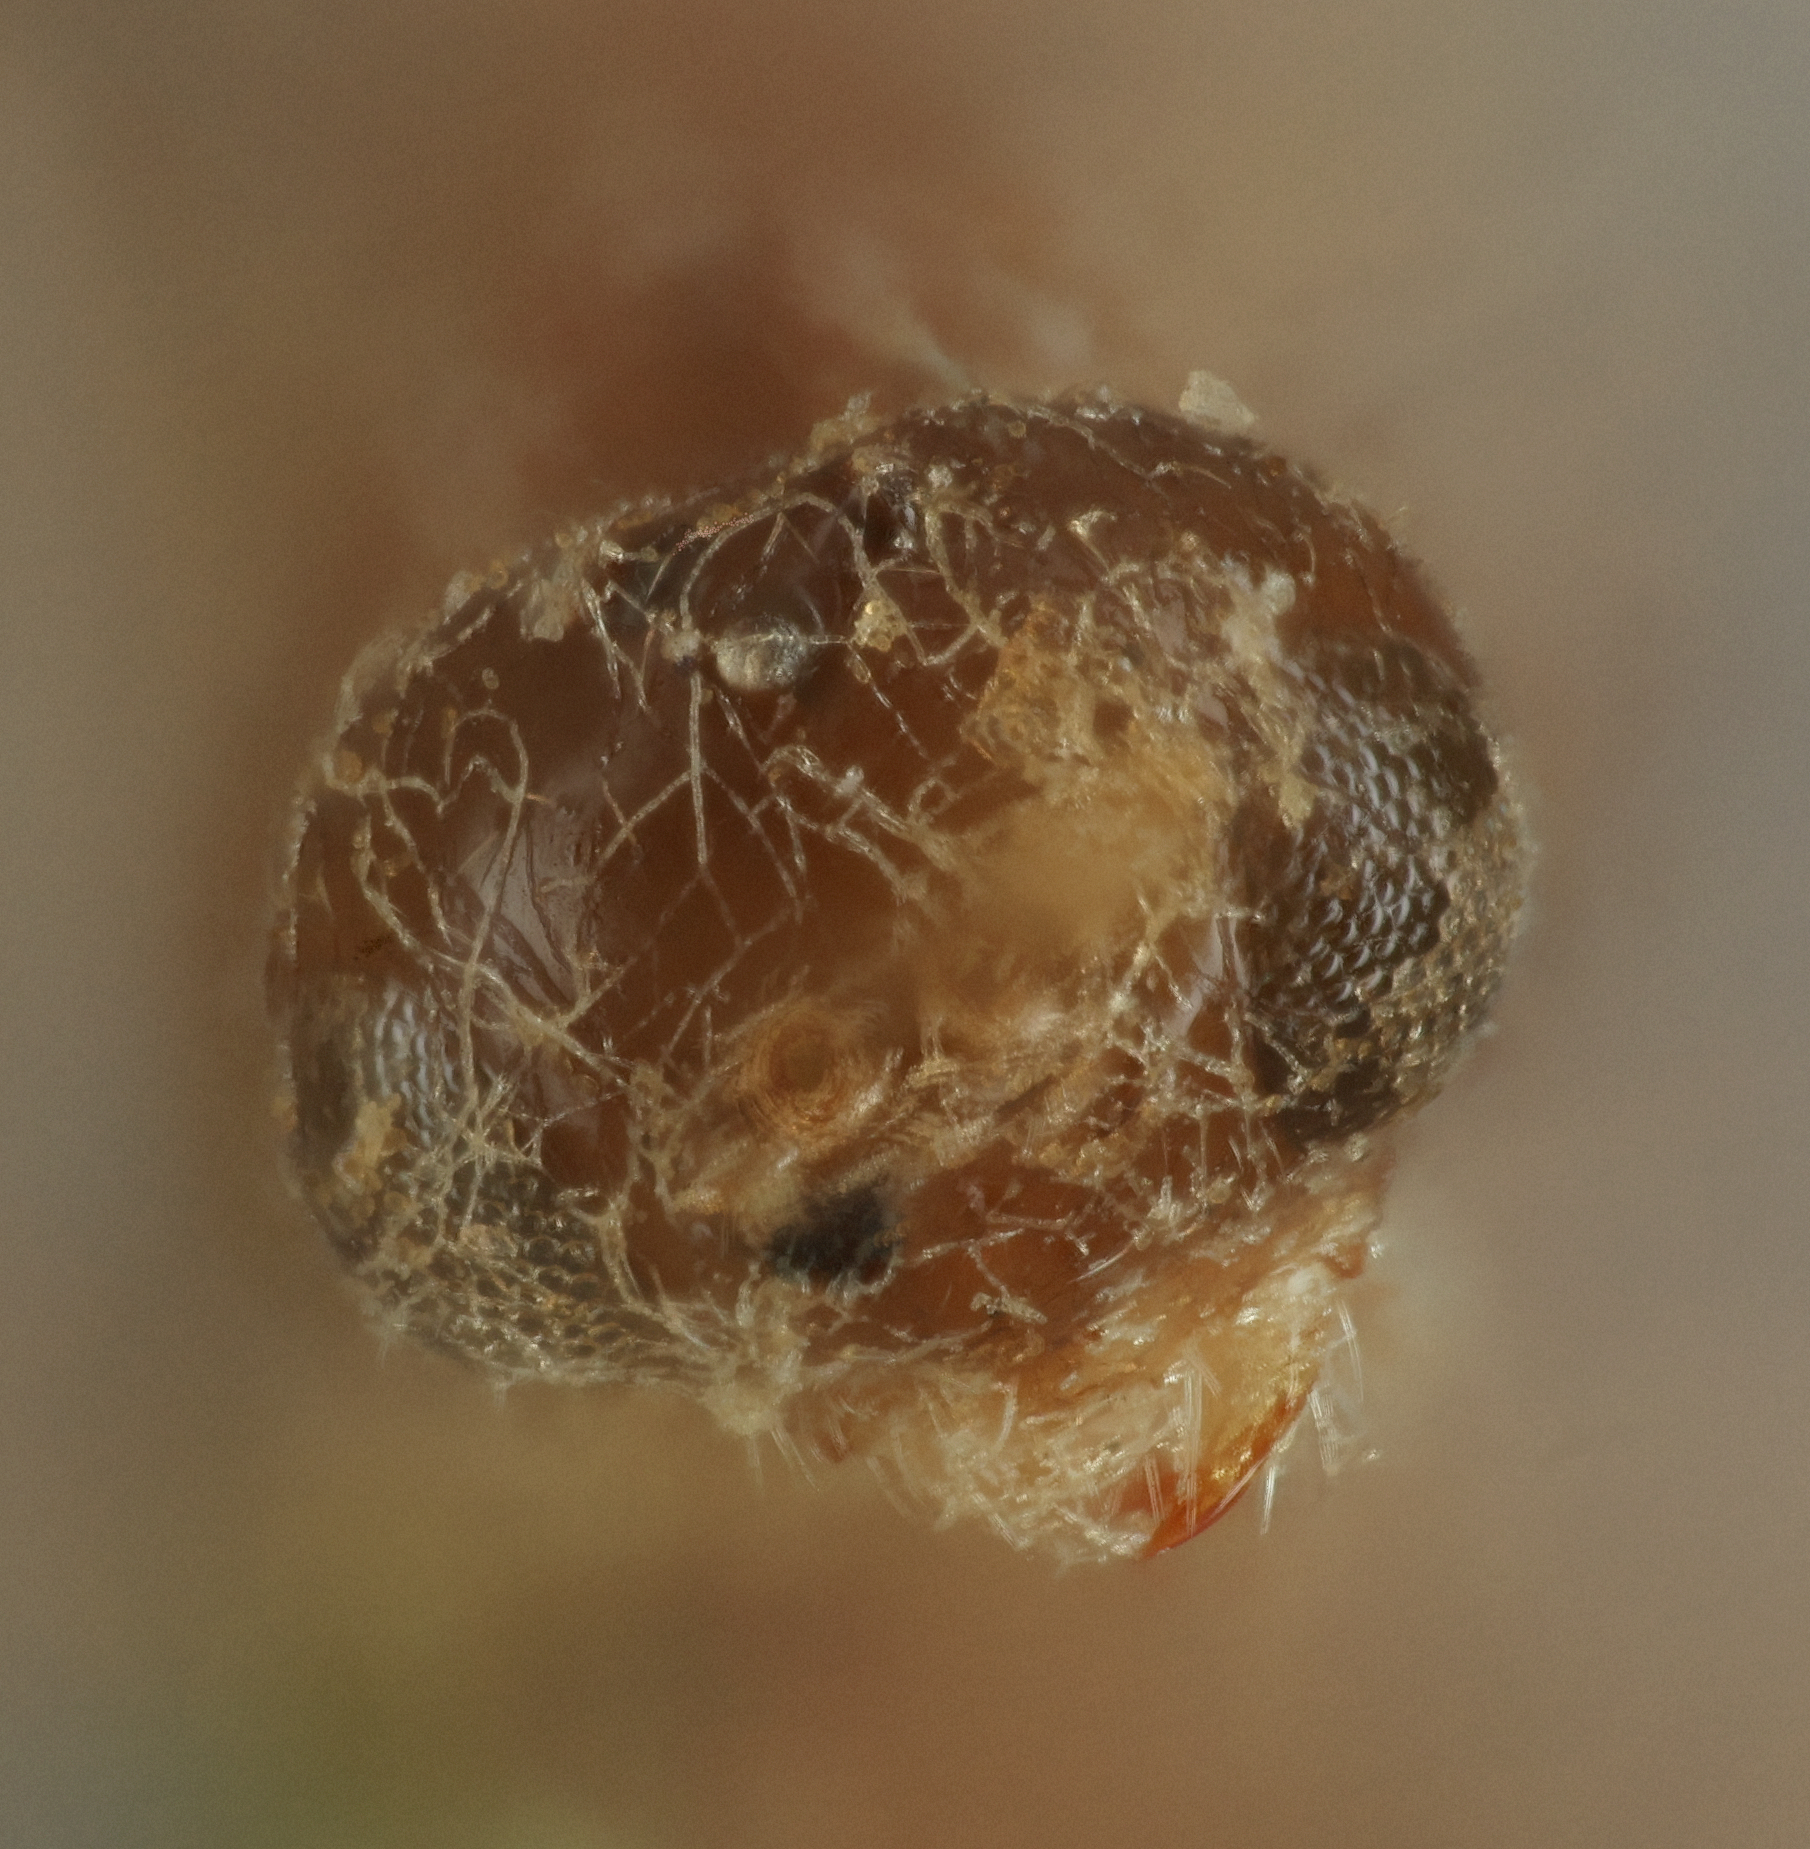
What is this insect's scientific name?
Aphidius avenaphis
